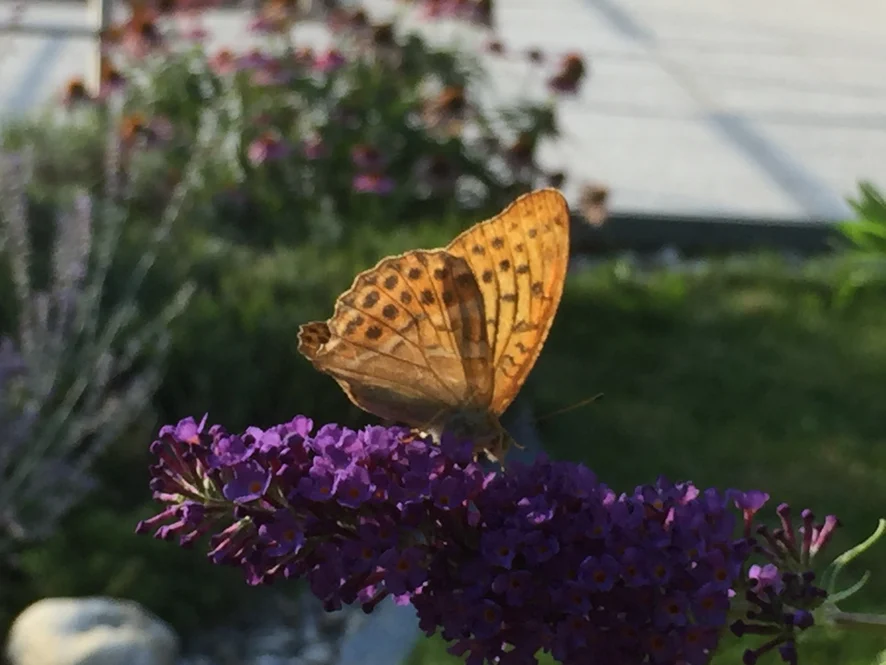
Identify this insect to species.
Argynnis paphia
